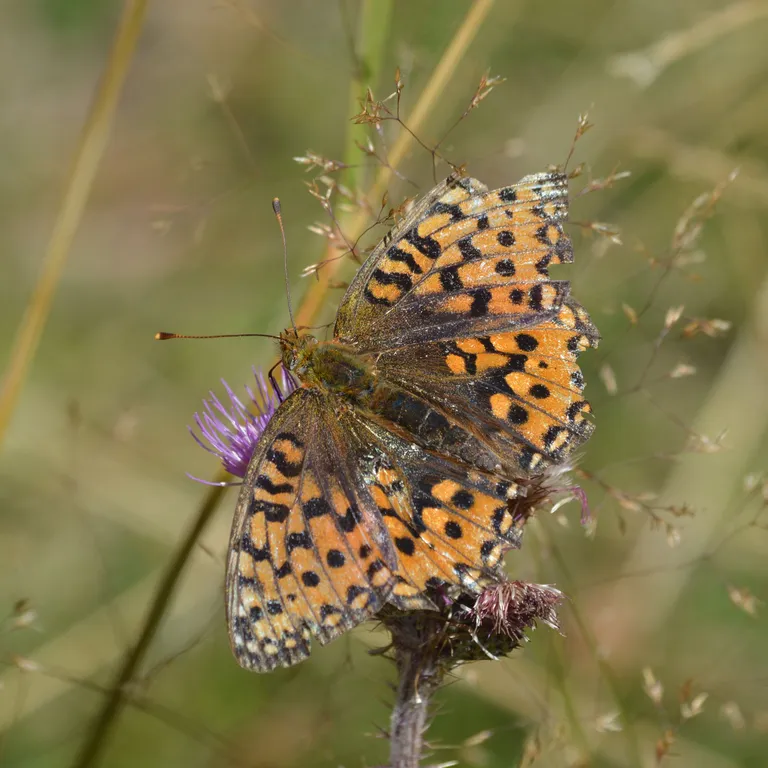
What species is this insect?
Speyeria aglaja
